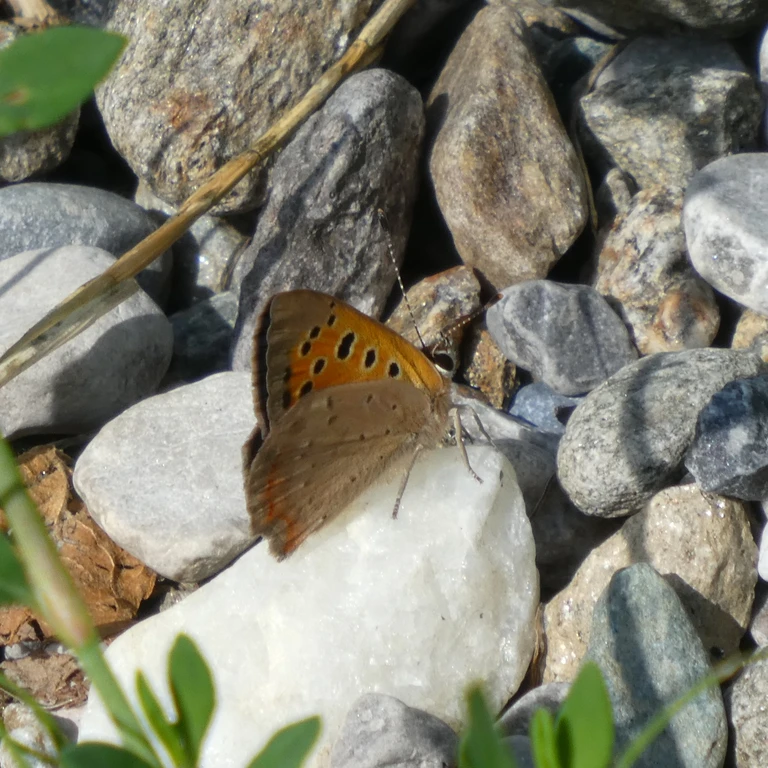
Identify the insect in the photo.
Lycaena phlaeas
